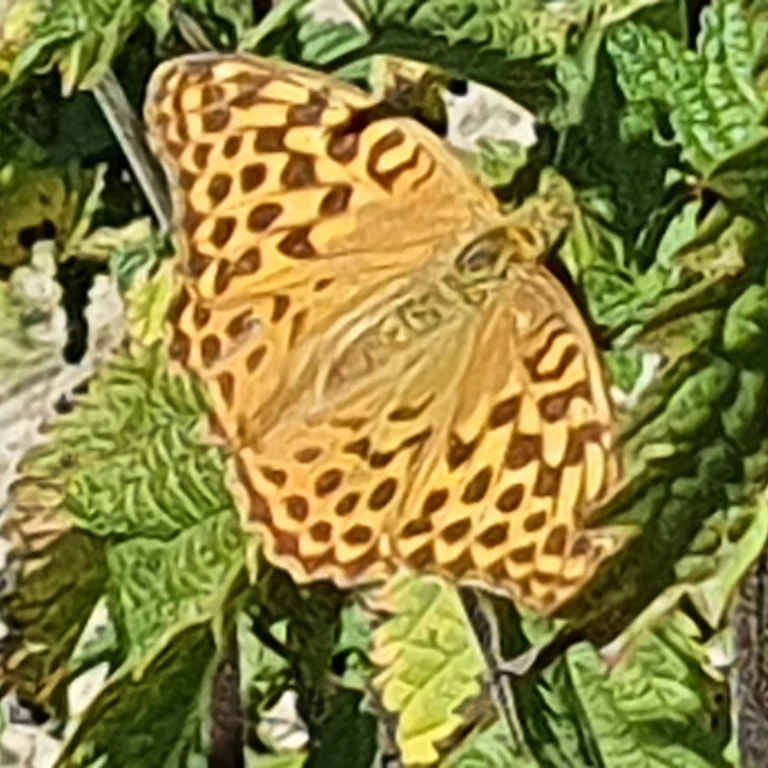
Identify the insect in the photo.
Argynnis paphia
